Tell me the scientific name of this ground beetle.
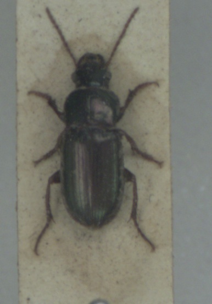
Harpalus affinis
